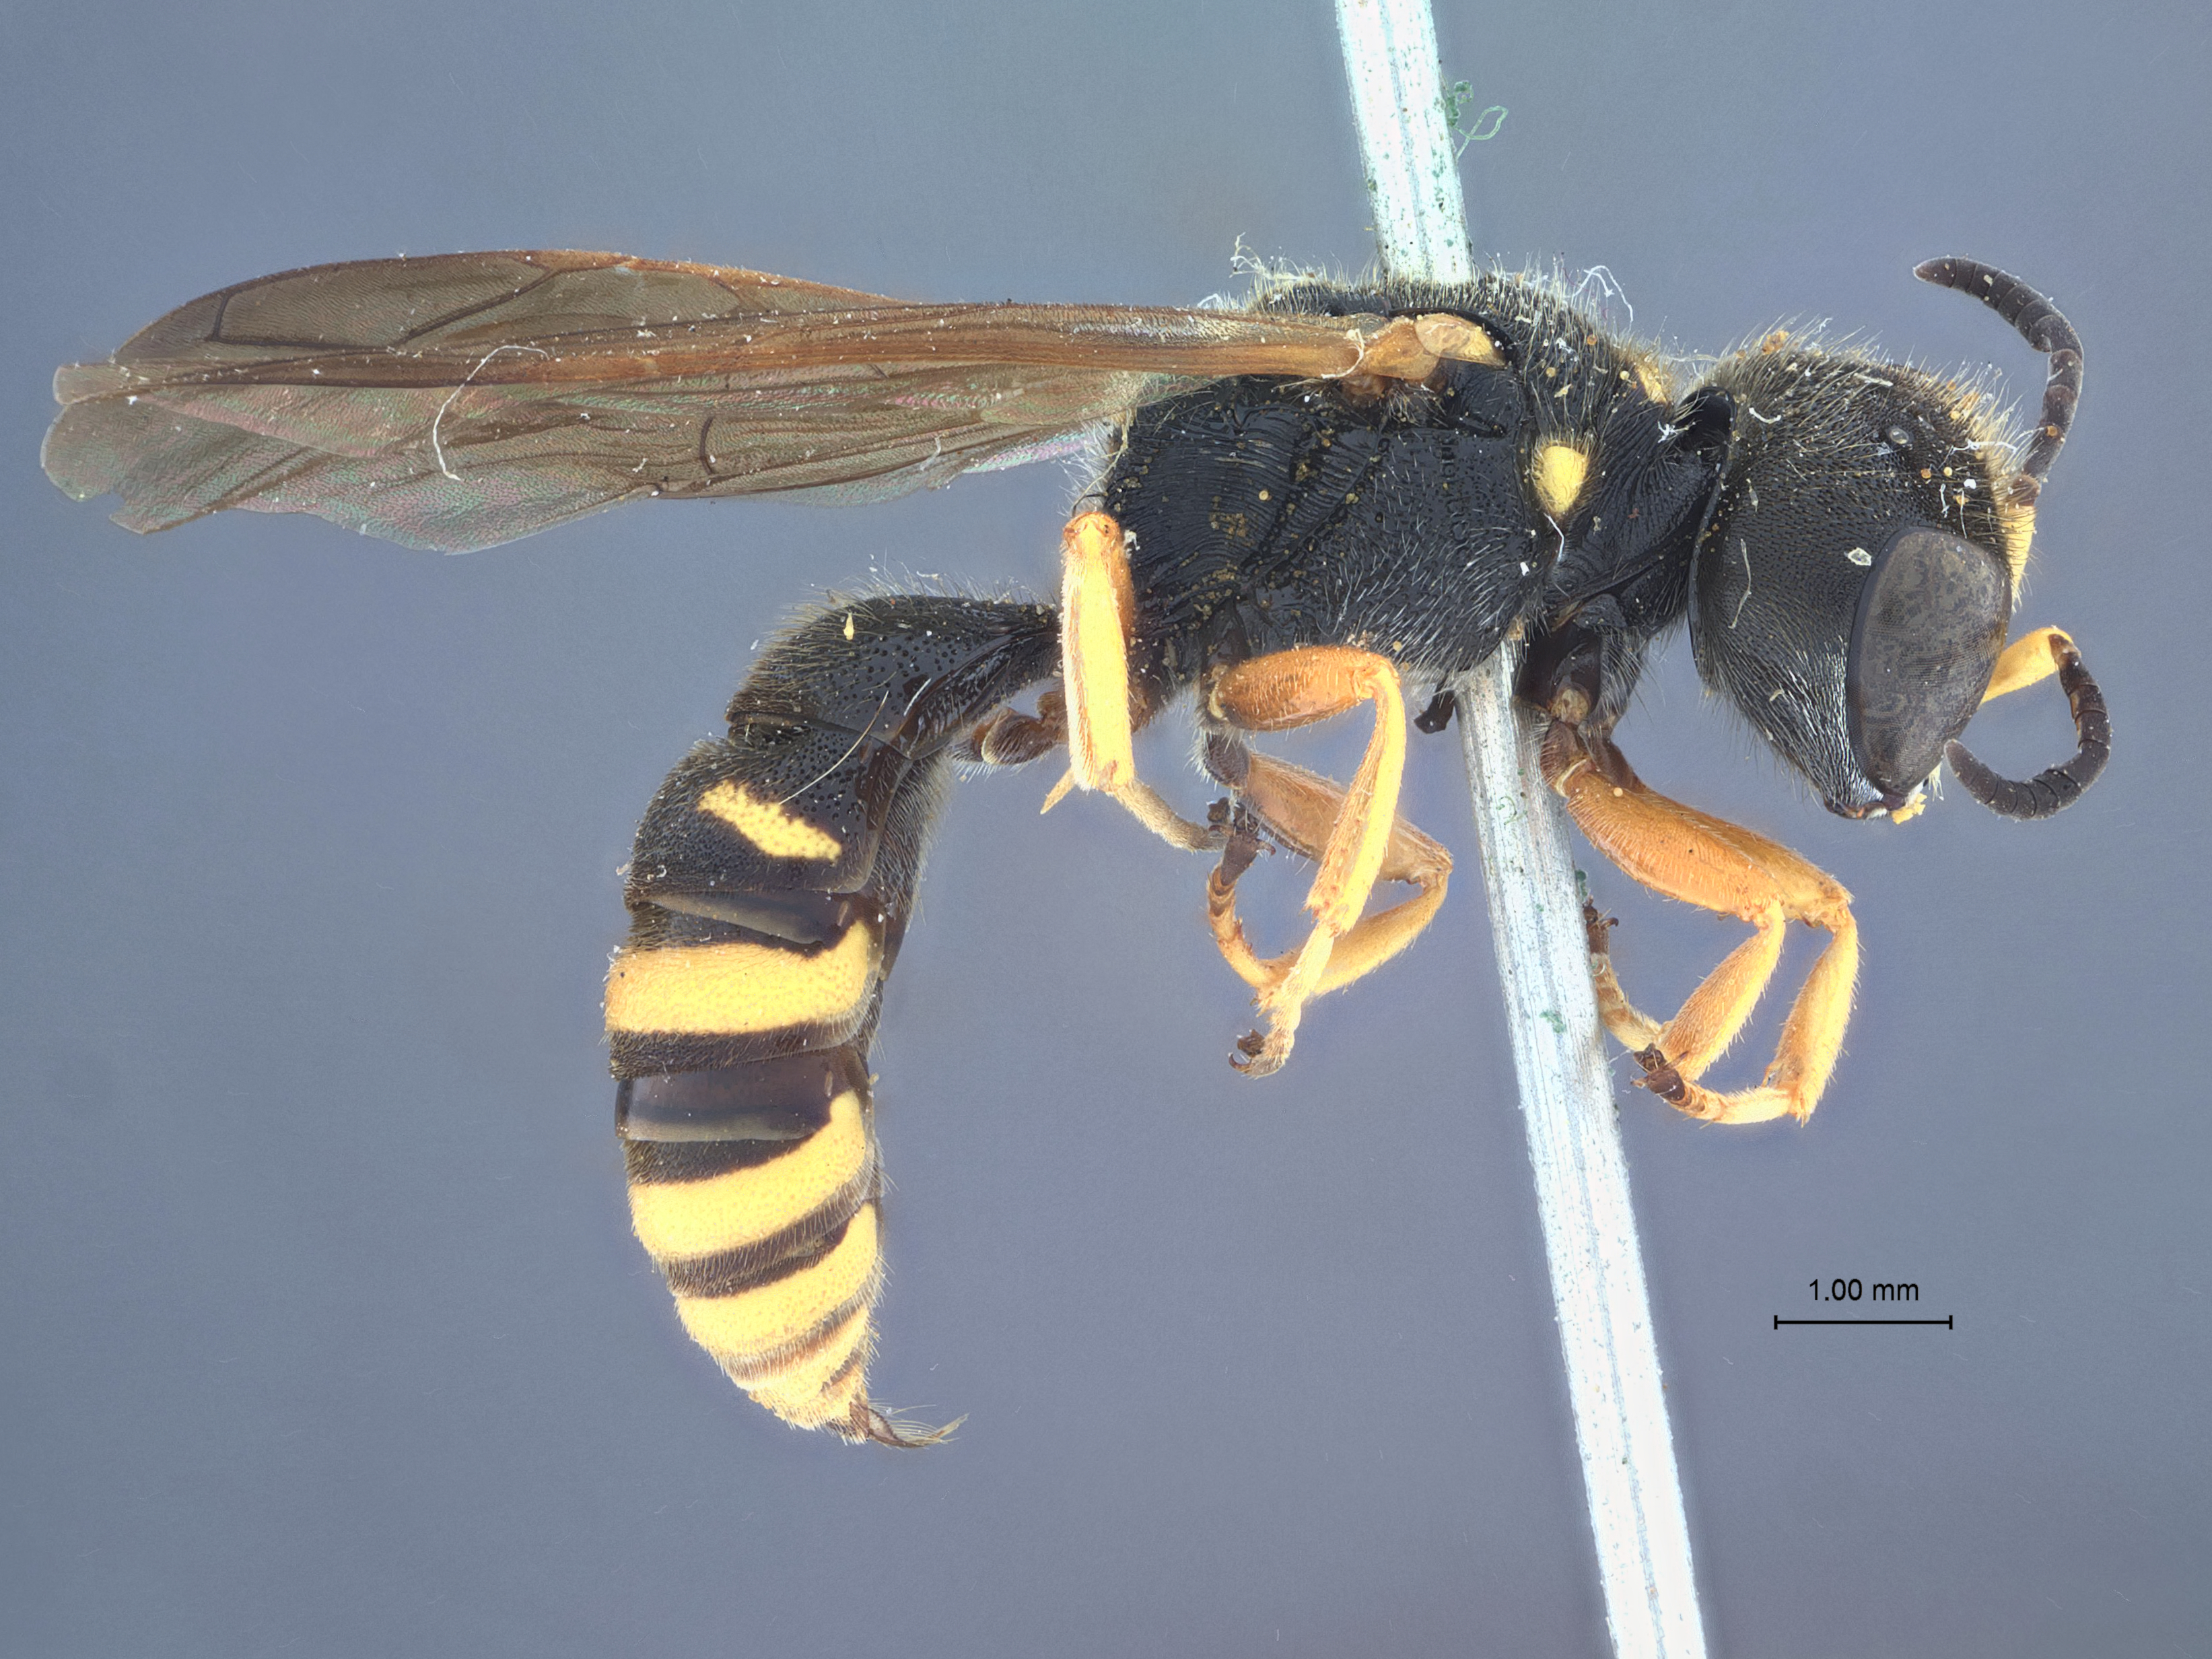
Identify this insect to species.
Crabro ferrugineipes
